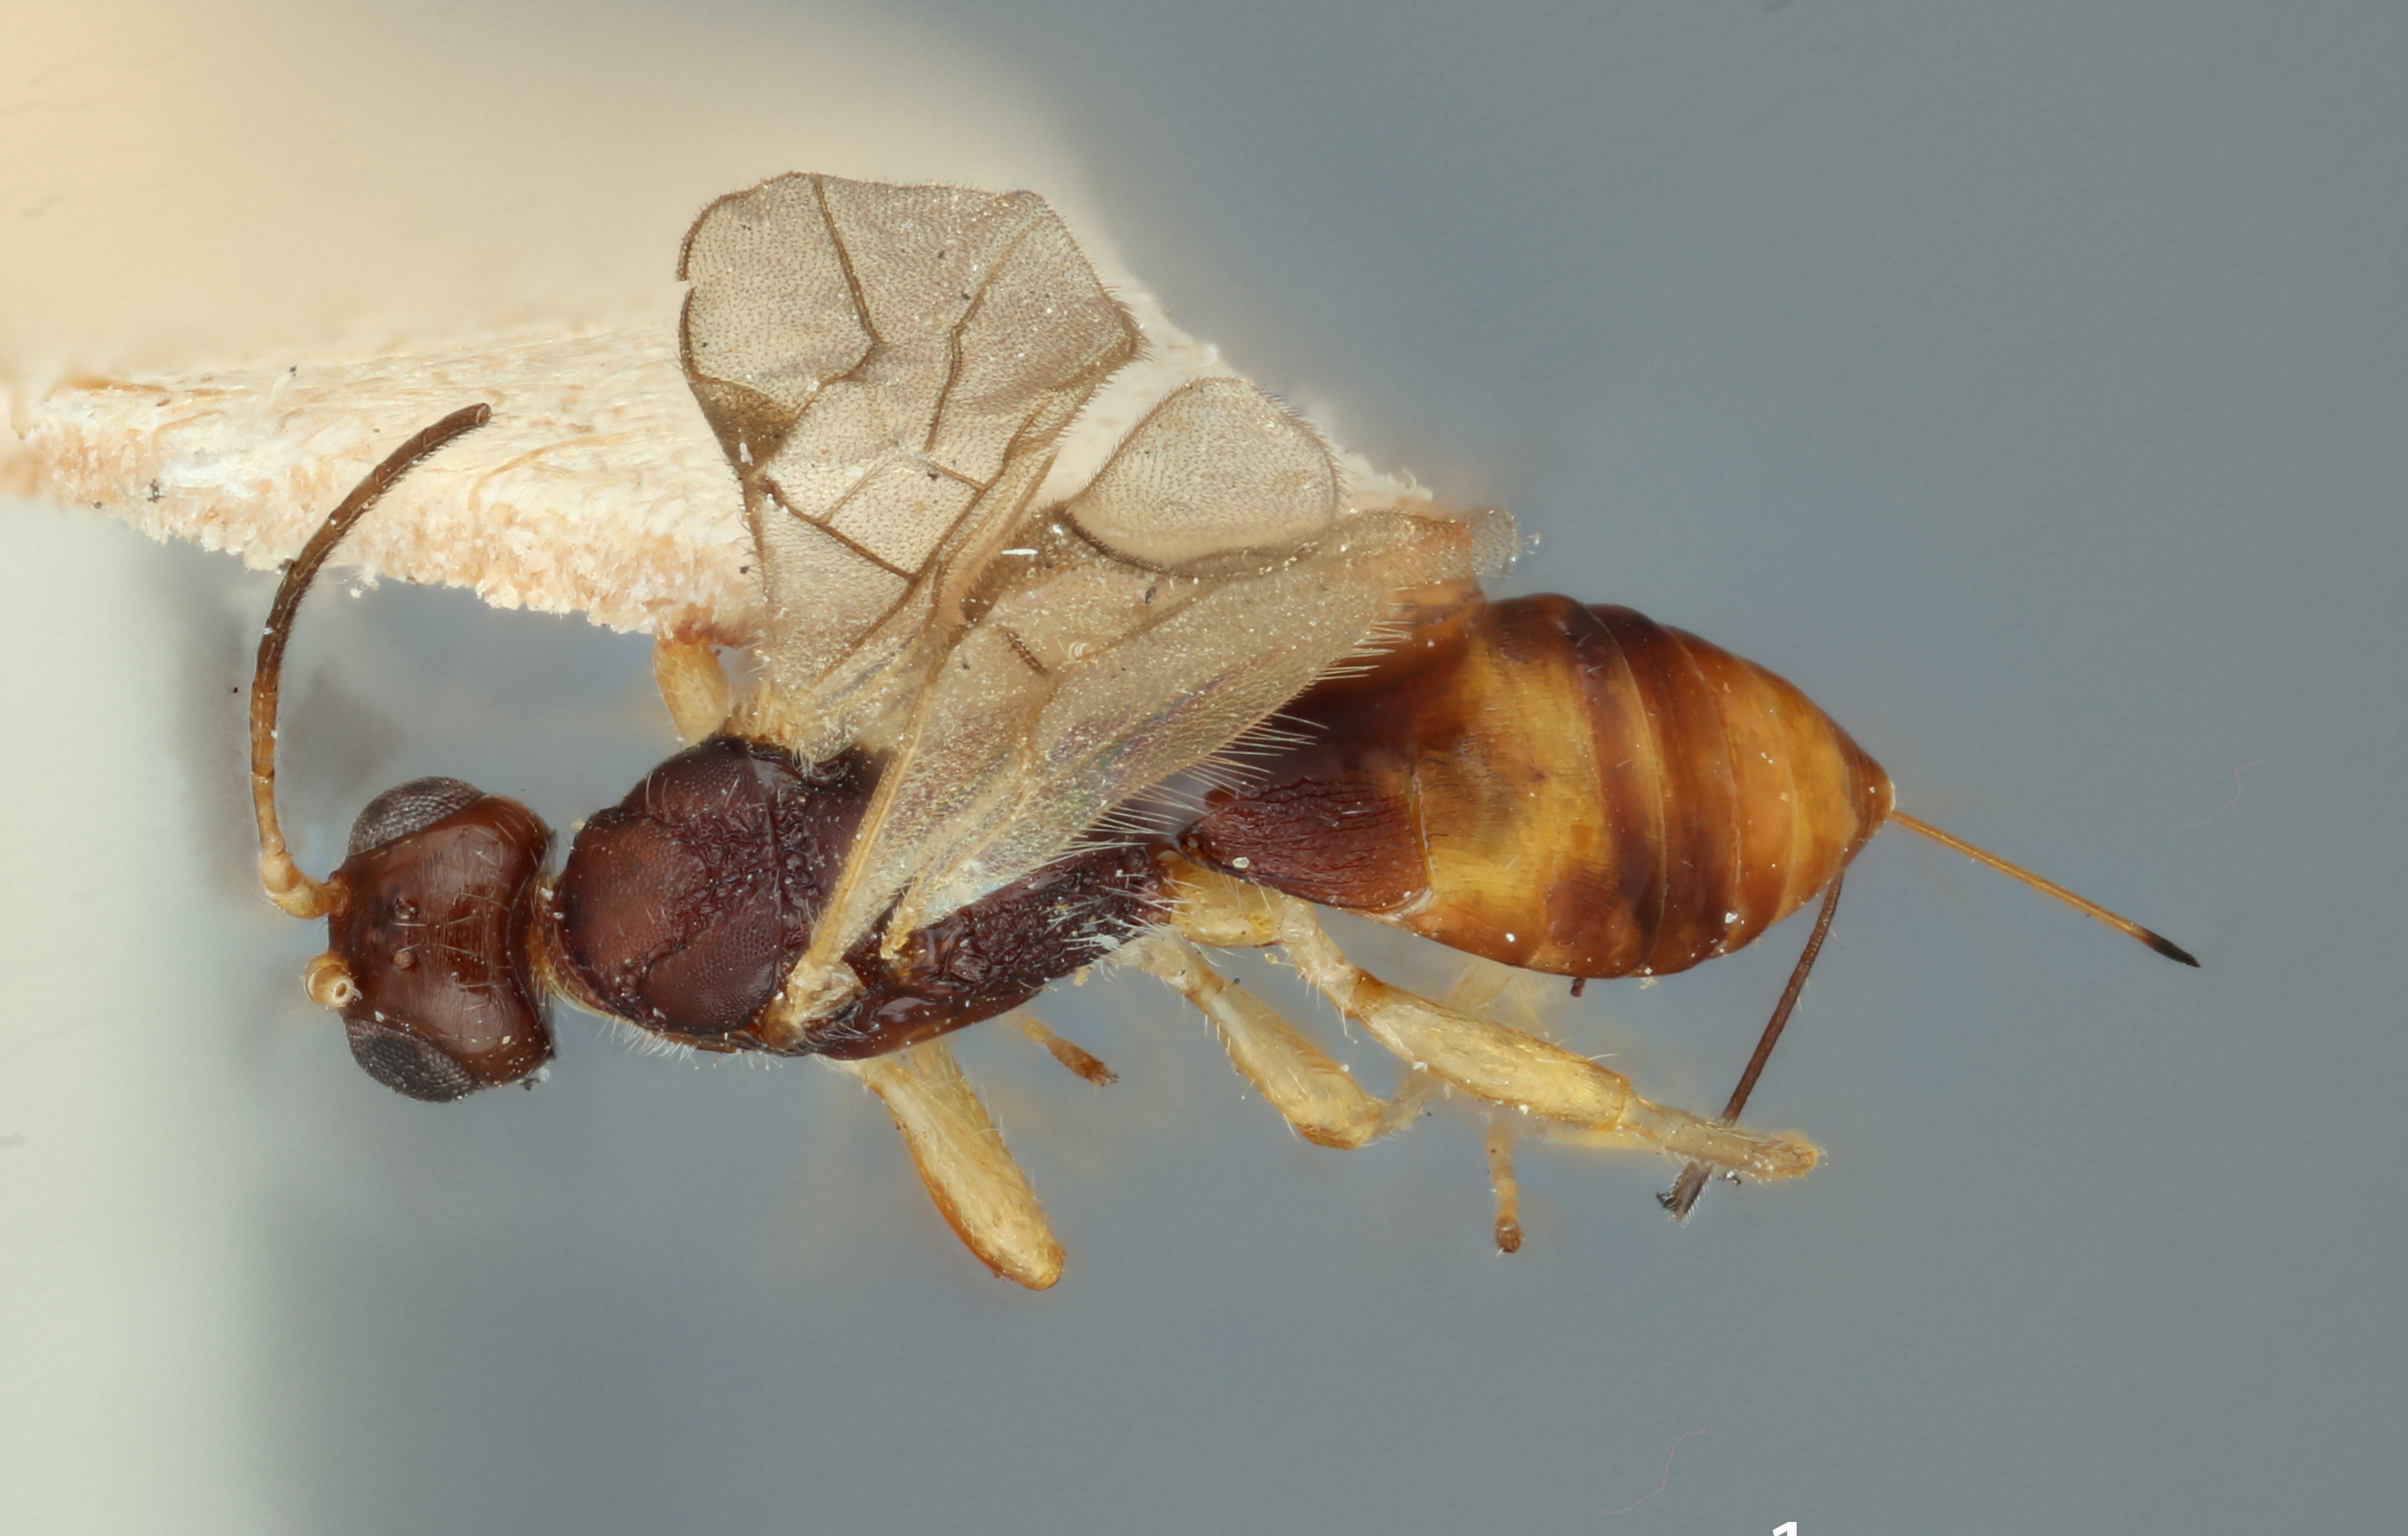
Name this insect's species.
Caenophanes anthaxiae
